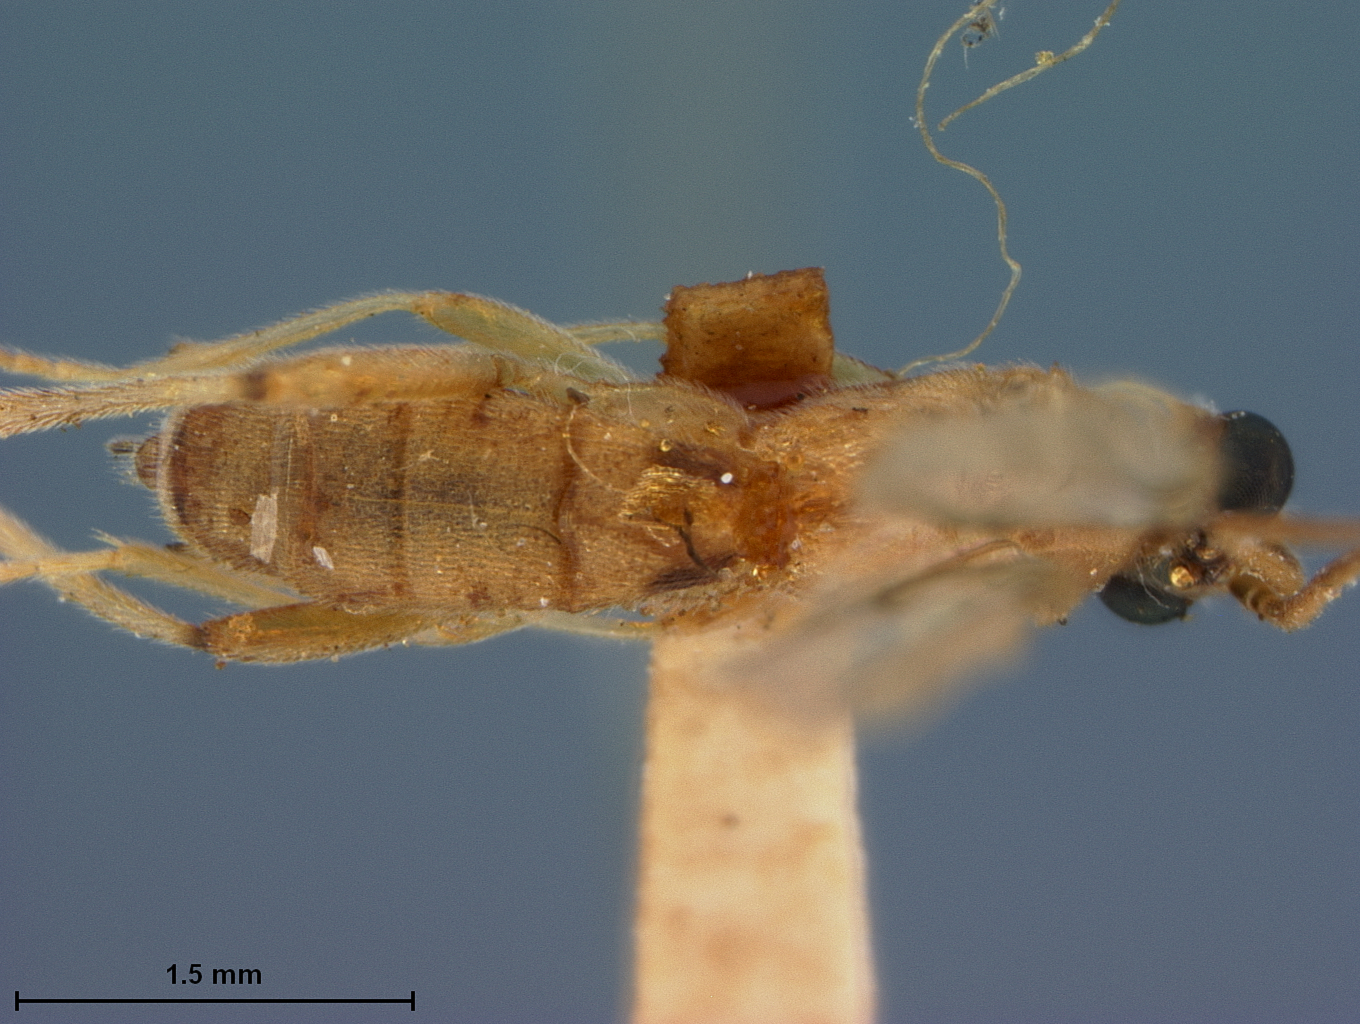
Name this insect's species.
Rhogas benguetensis
